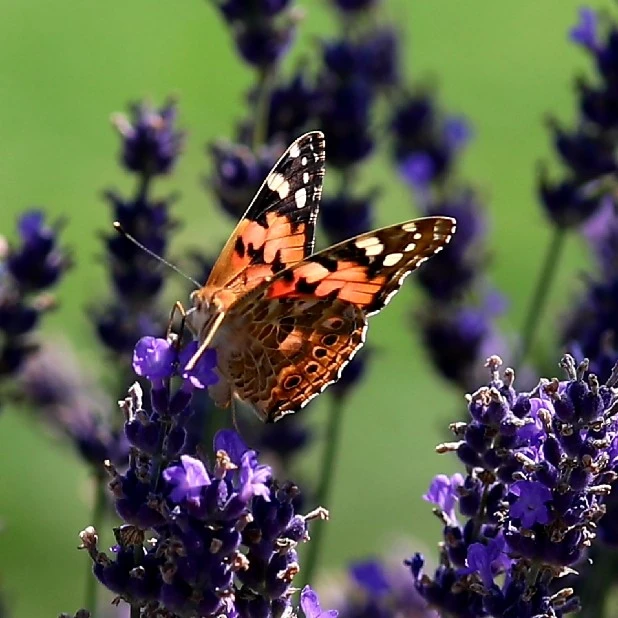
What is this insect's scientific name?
Vanessa cardui
